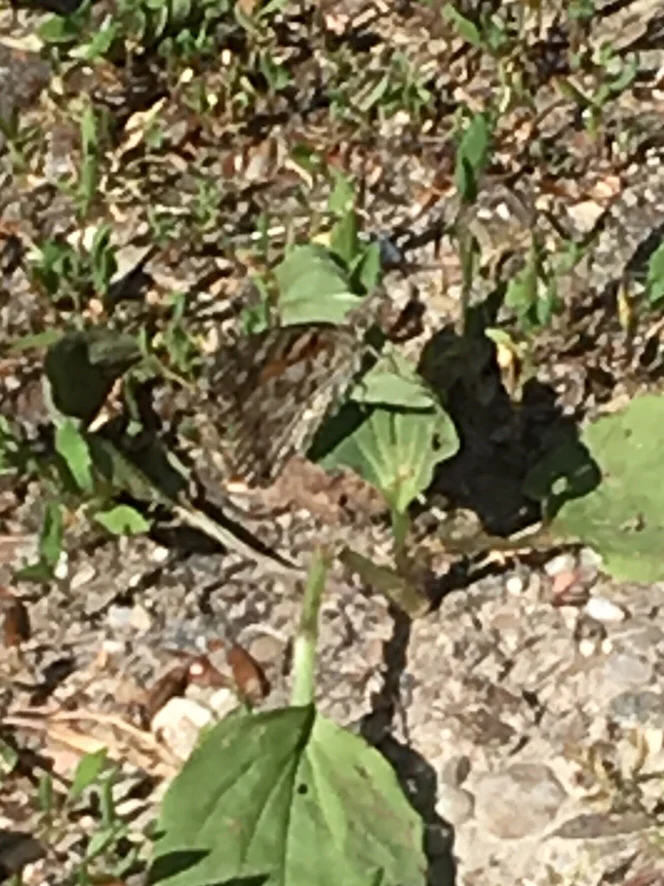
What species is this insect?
Vanessa cardui
